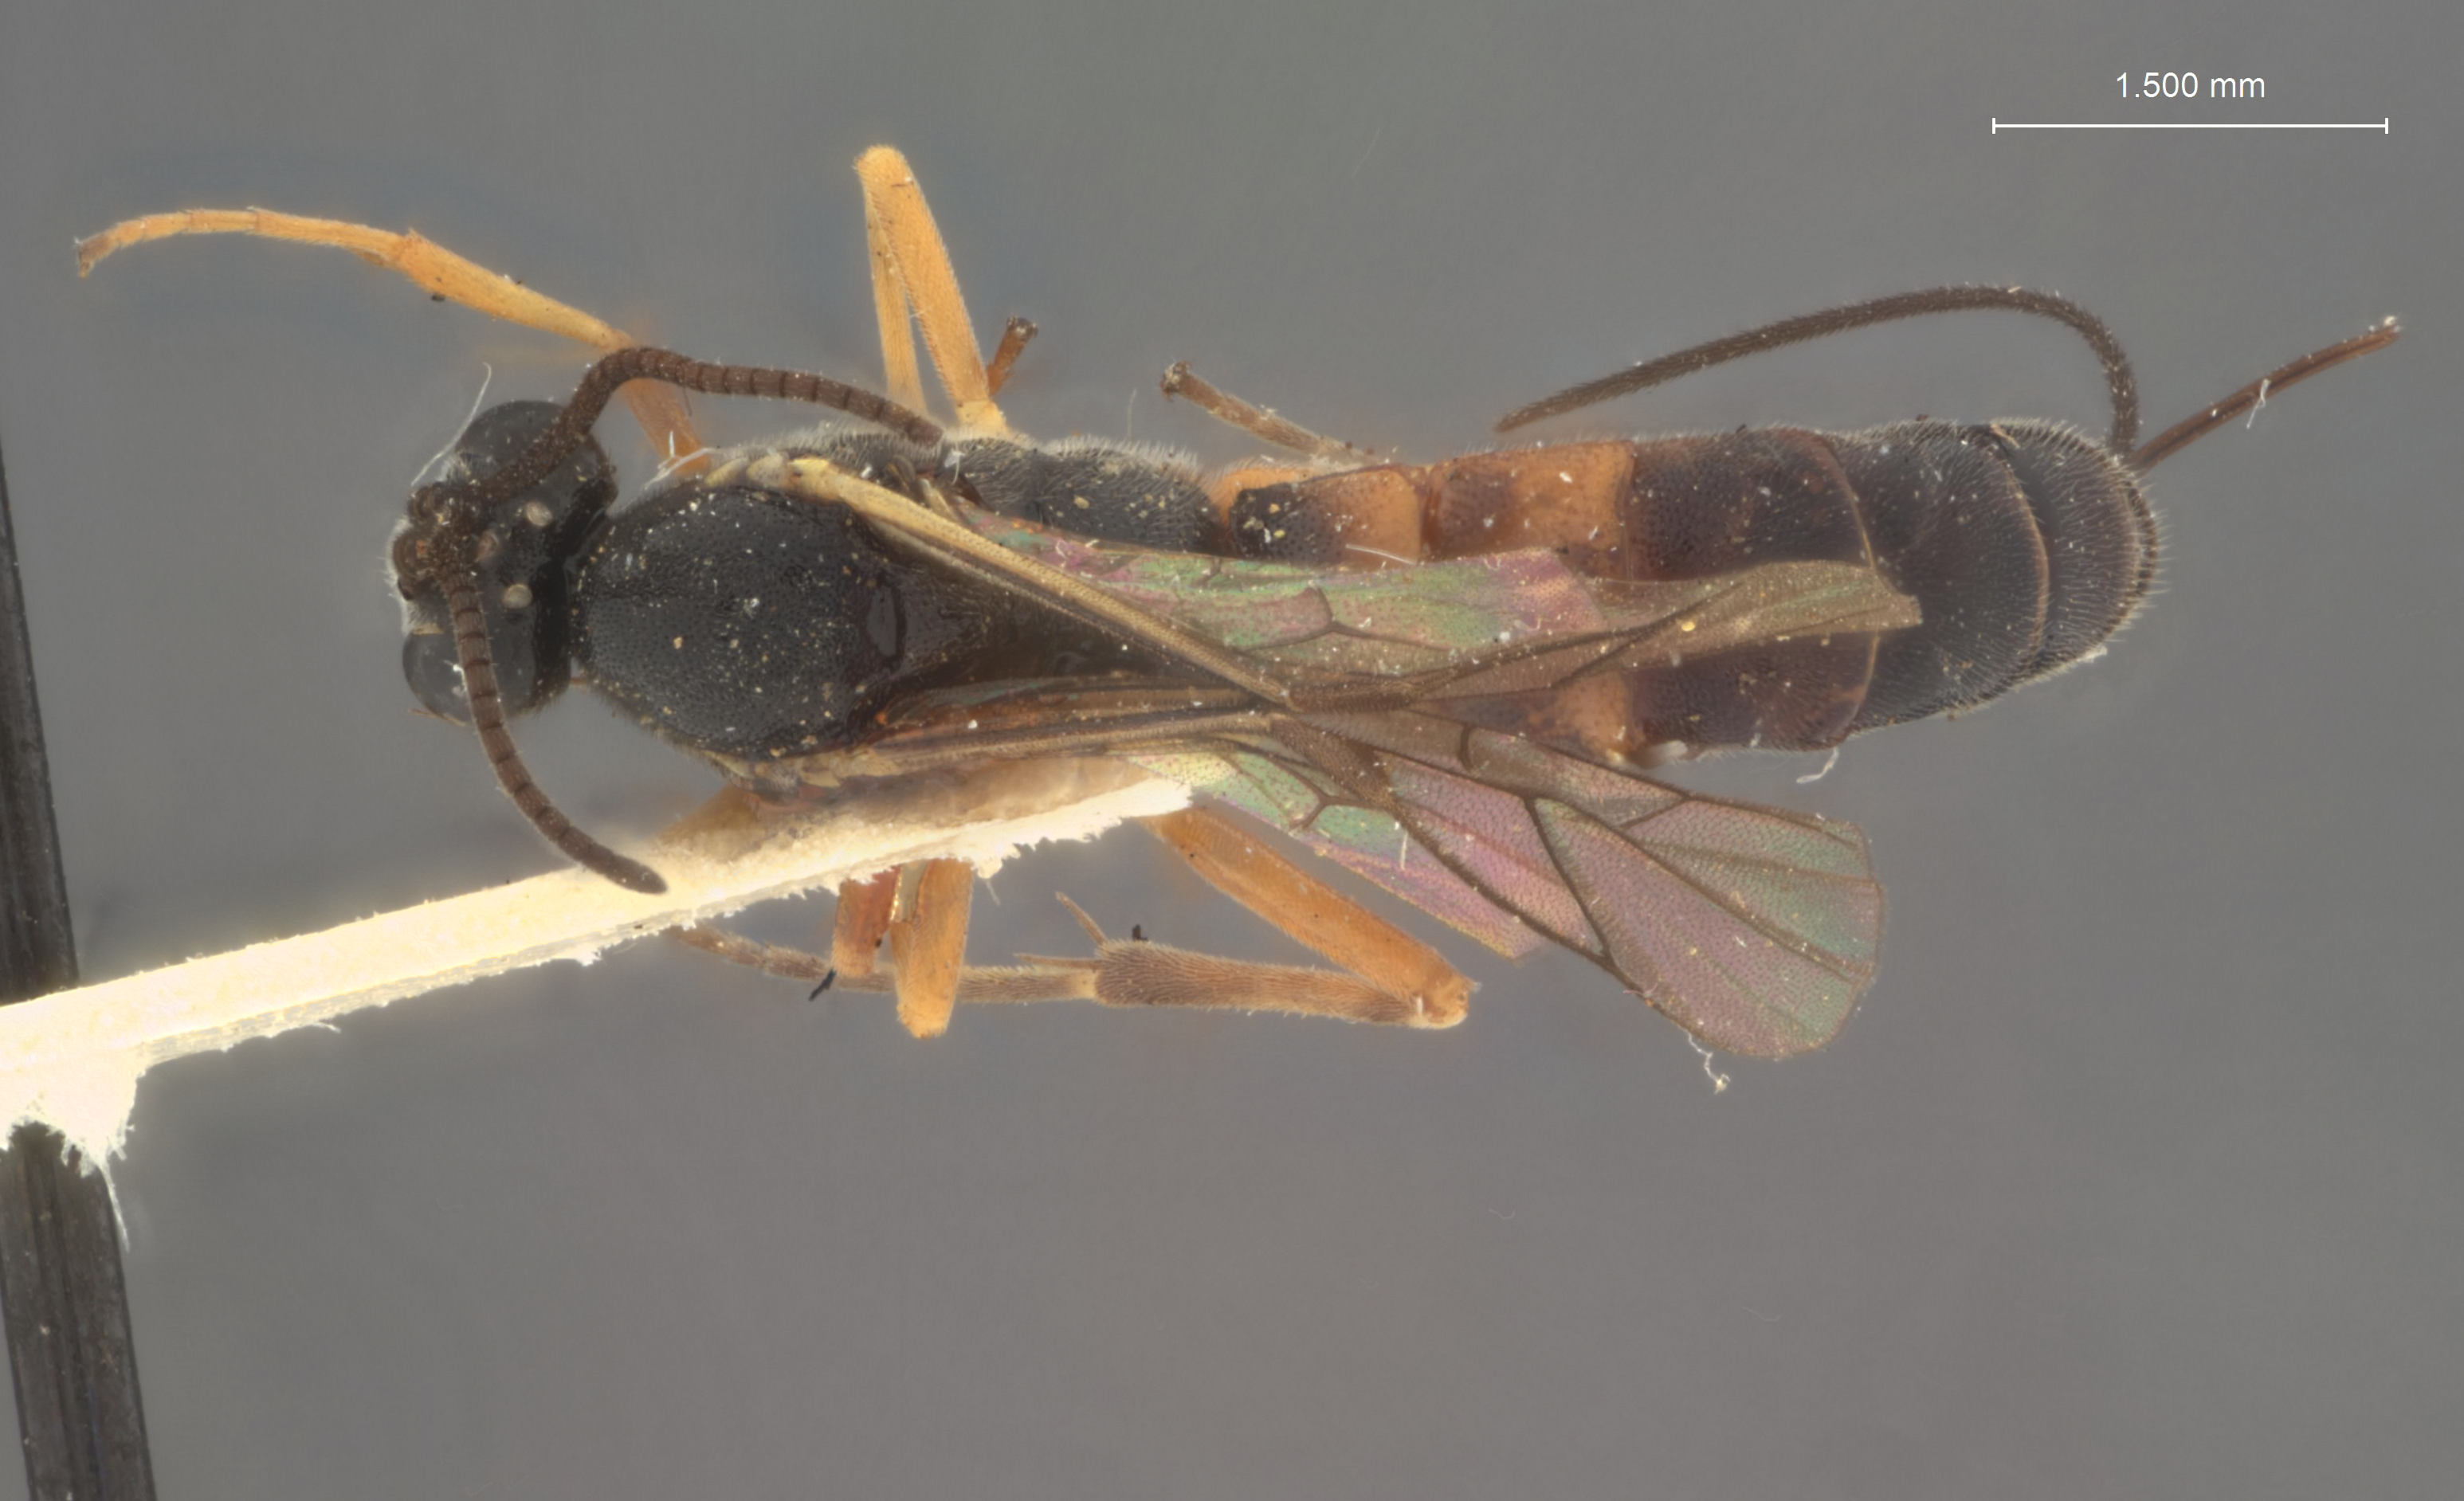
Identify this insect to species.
Glypta occidentalis
